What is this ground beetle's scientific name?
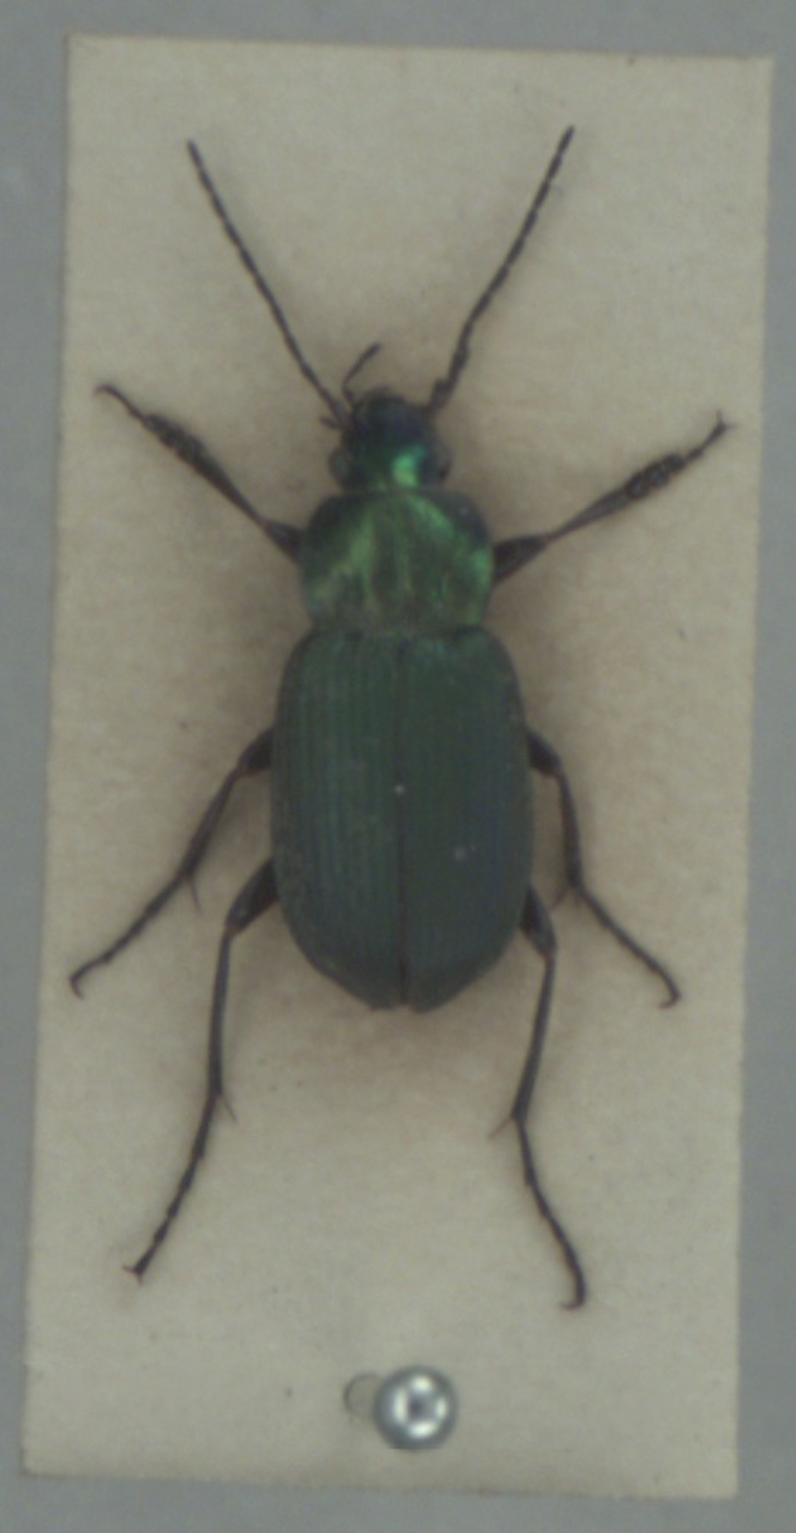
Chlaenius nigricornis
